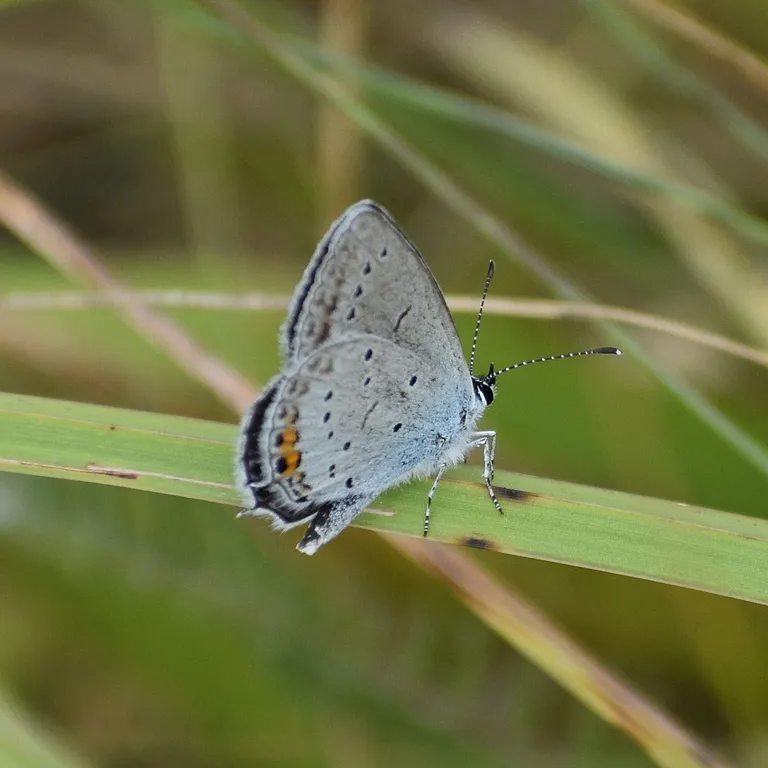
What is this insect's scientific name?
Cupido argiades (also Elkalyce argiades)
